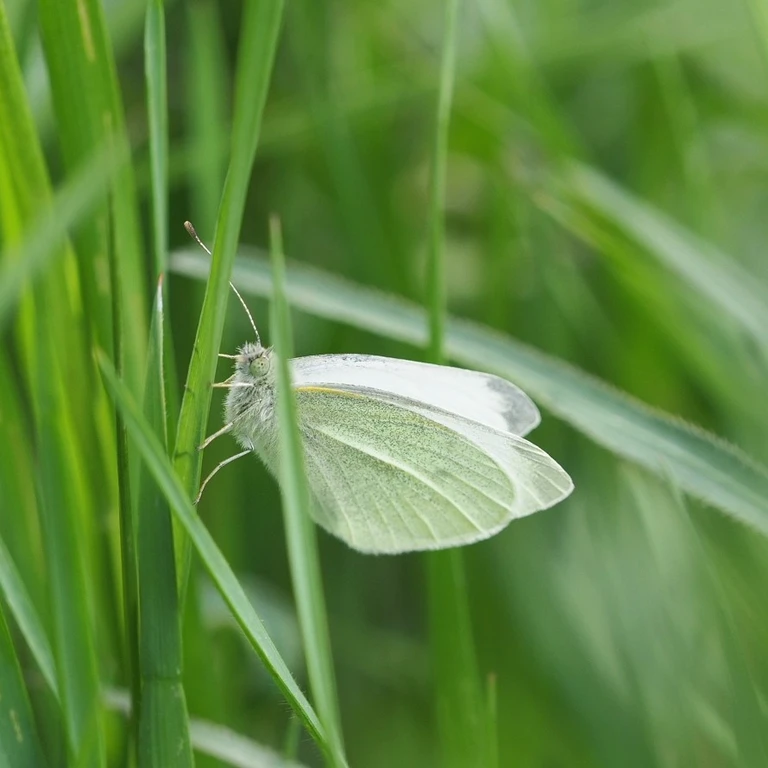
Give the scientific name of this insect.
Pieris rapae
